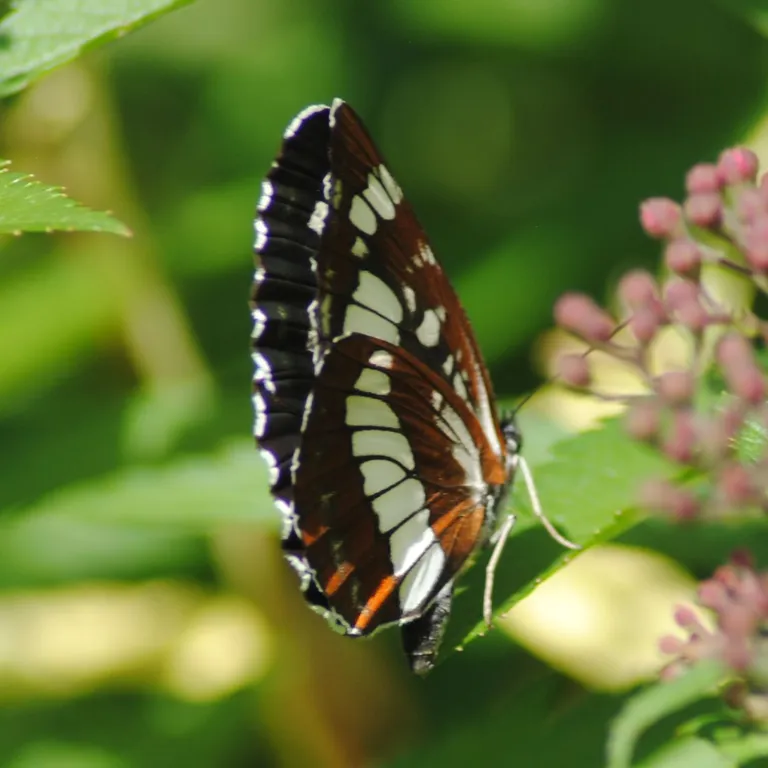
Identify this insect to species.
Neptis rivularis
